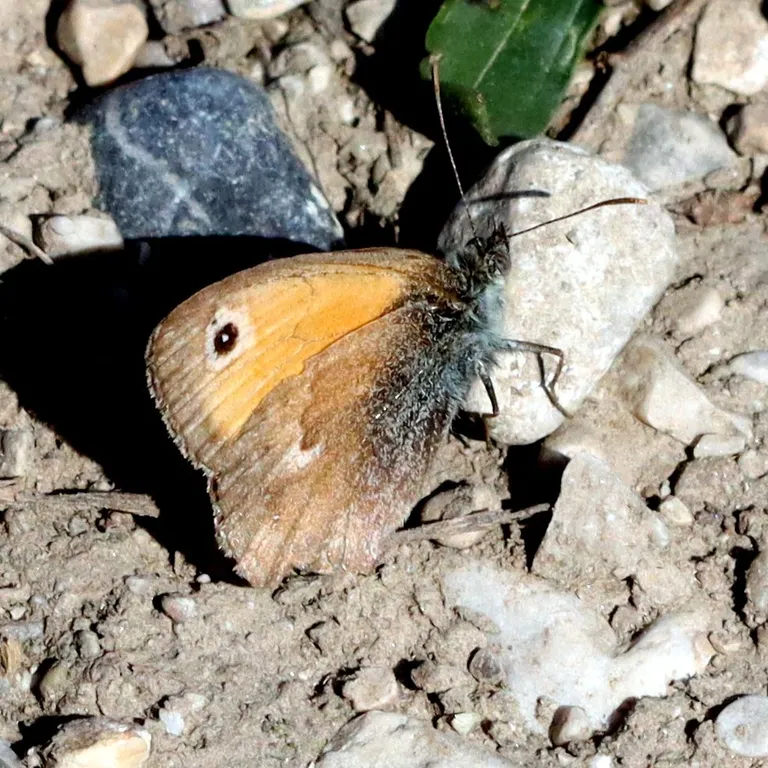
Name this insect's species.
Coenonympha pamphilus
